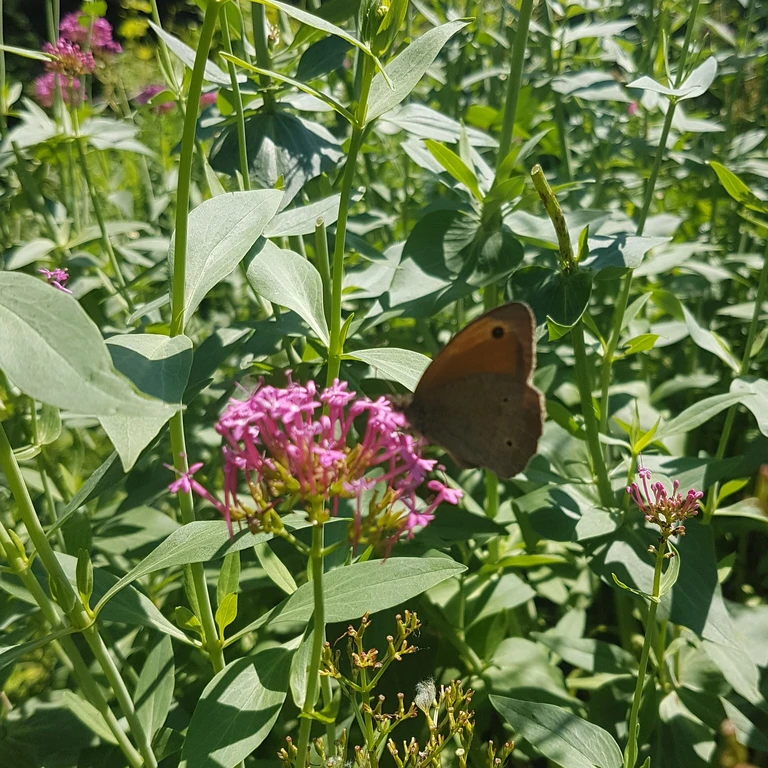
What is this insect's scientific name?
Maniola jurtina
